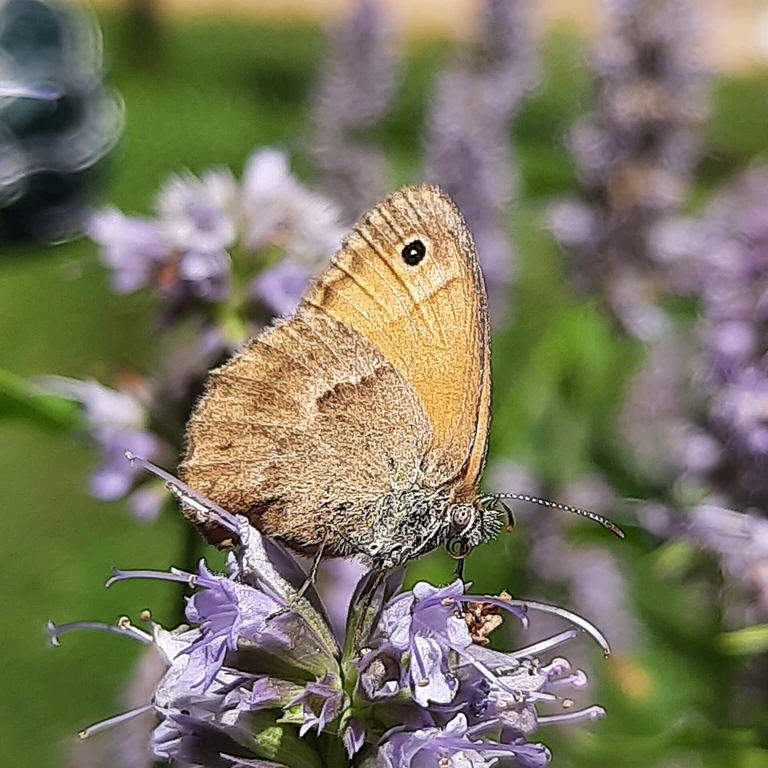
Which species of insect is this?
Coenonympha pamphilus
